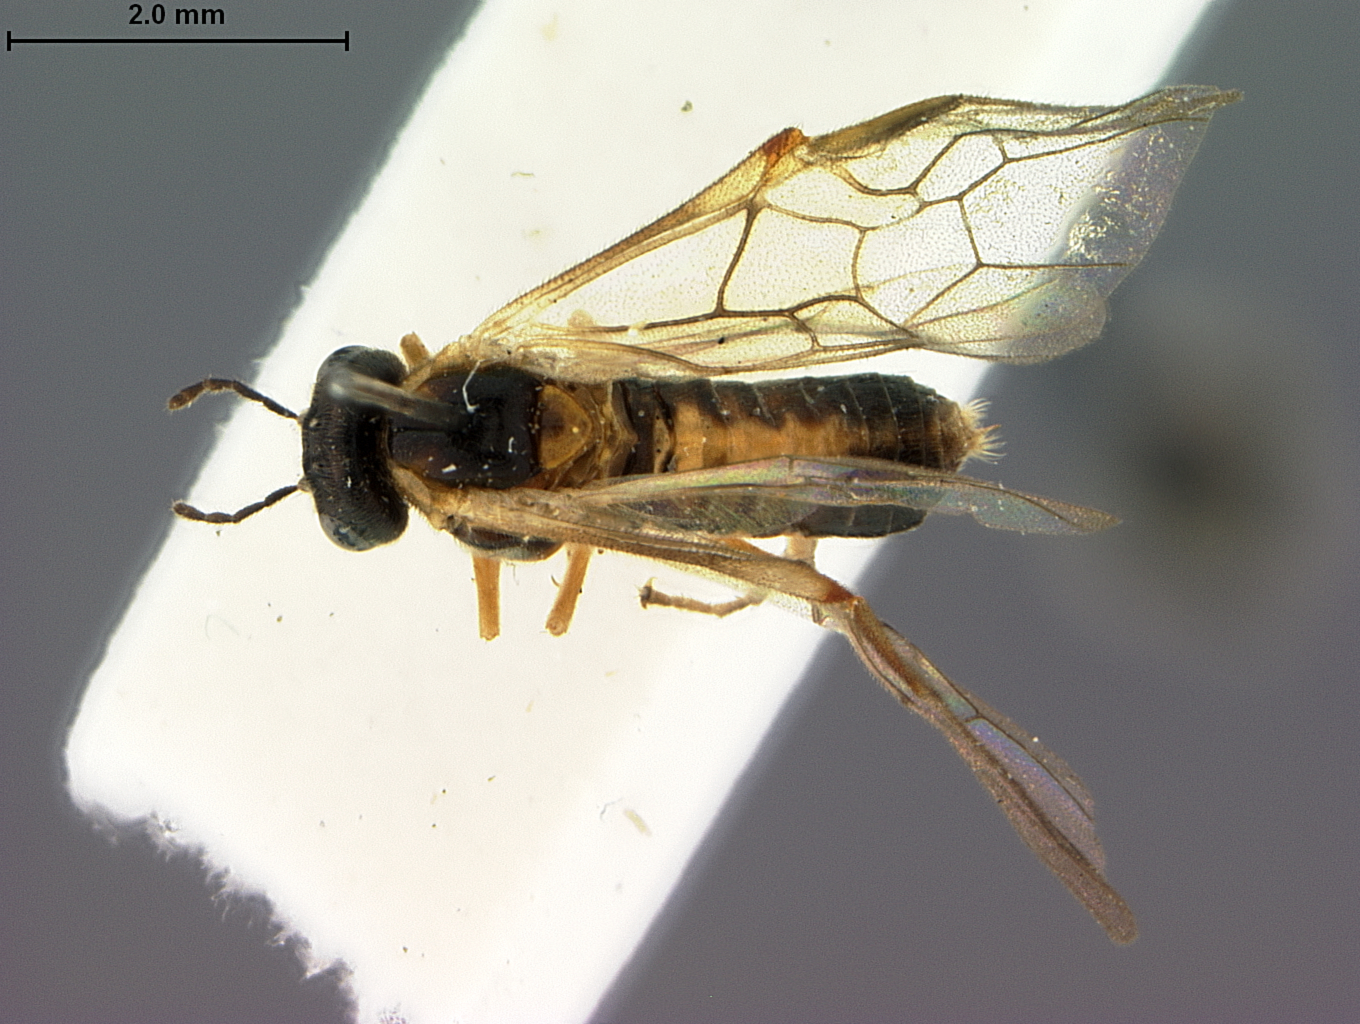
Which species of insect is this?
Acordulecera chilensis
